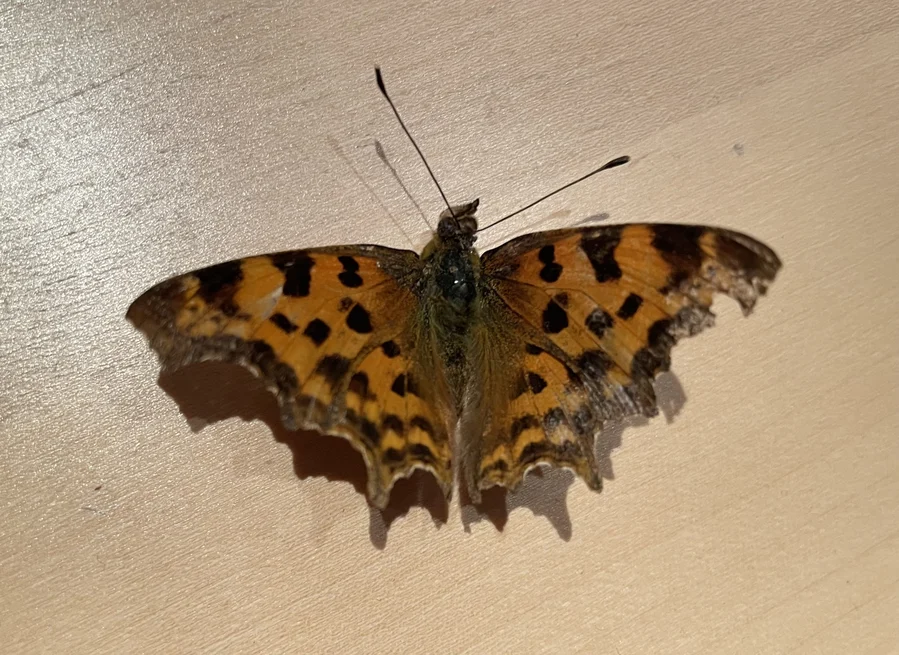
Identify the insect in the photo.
Polygonia c-album
